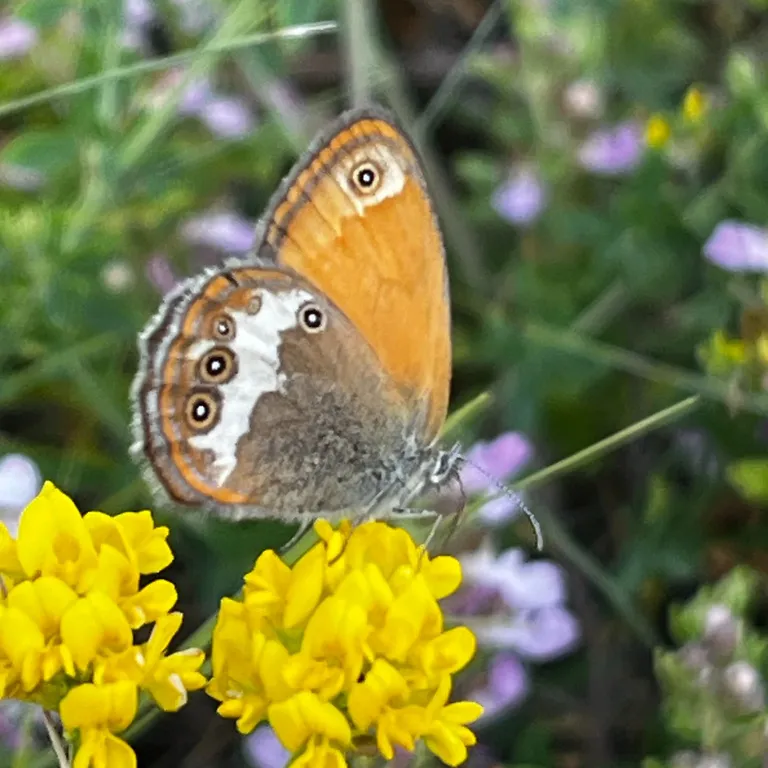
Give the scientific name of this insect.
Coenonympha arcania
